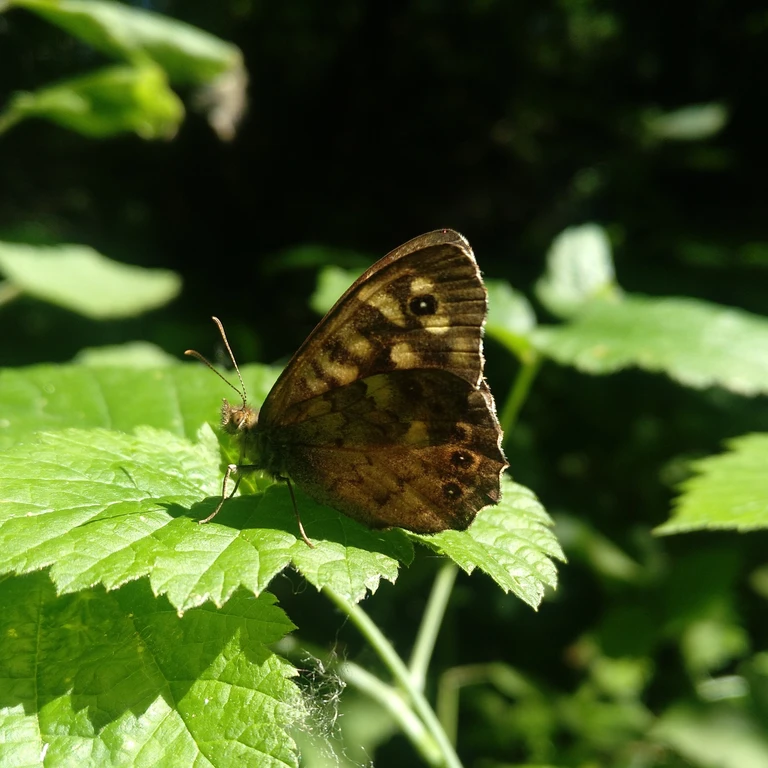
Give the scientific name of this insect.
Pararge aegeria
